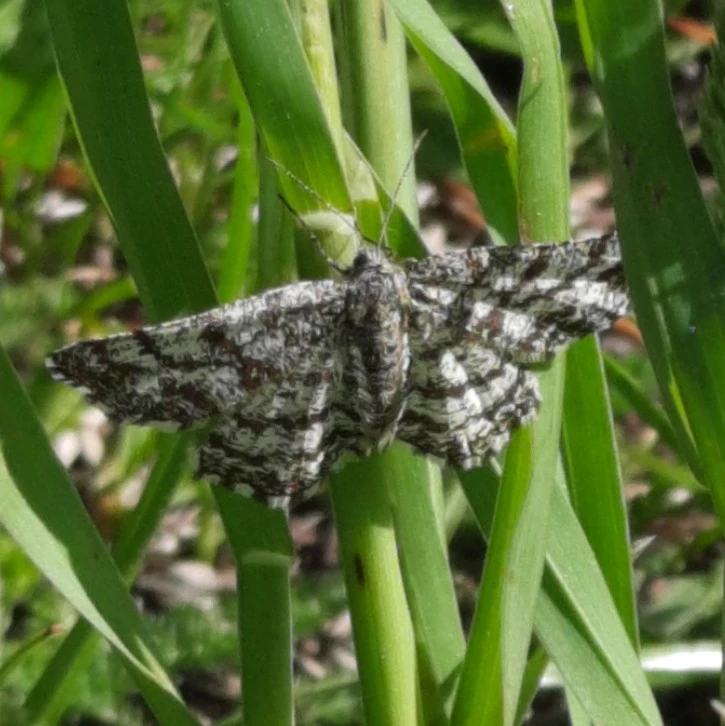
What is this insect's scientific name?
Ematurga atomaria
